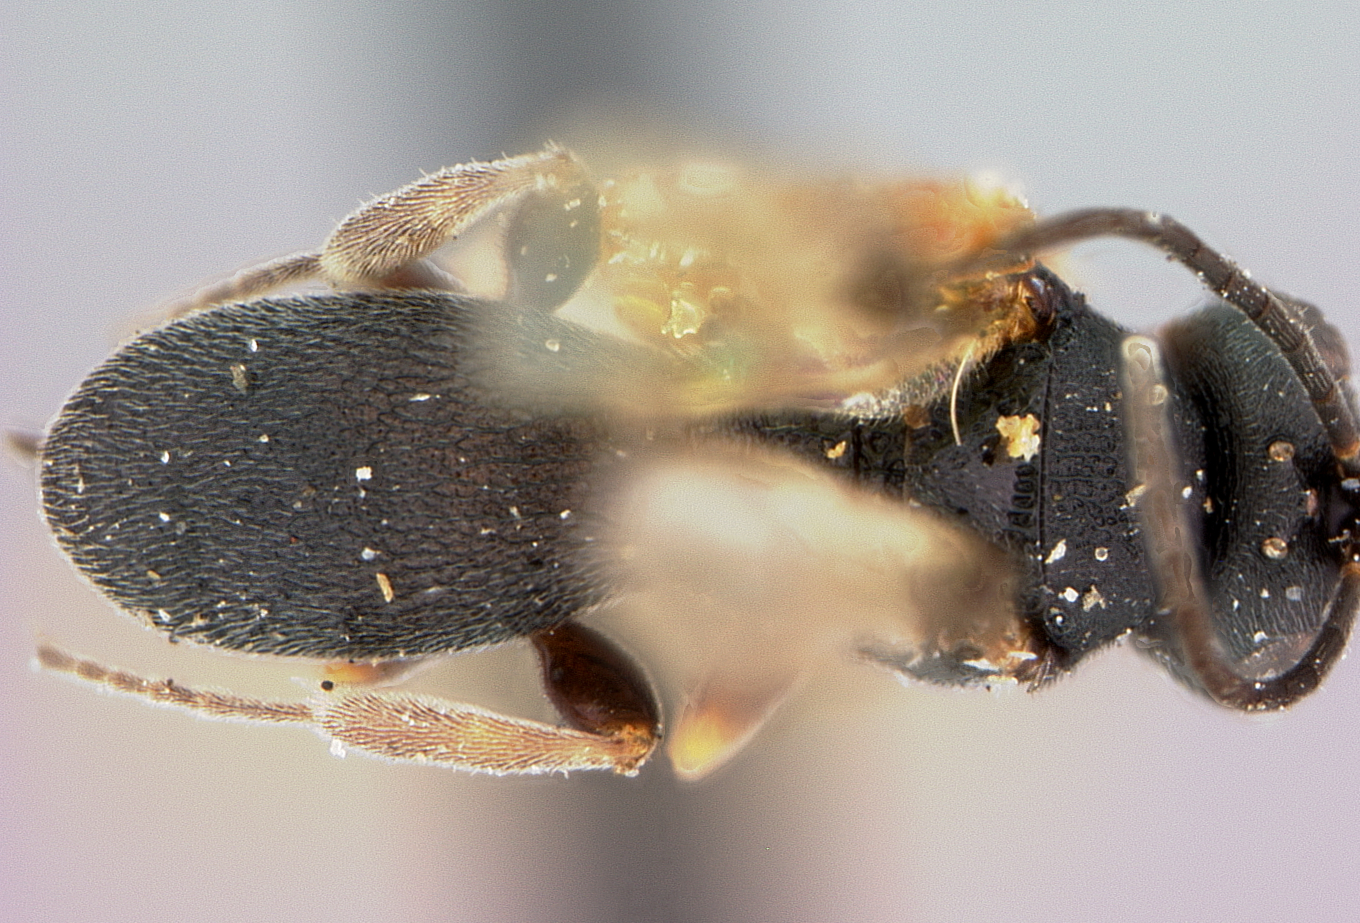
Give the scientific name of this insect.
Chelonus eximius
